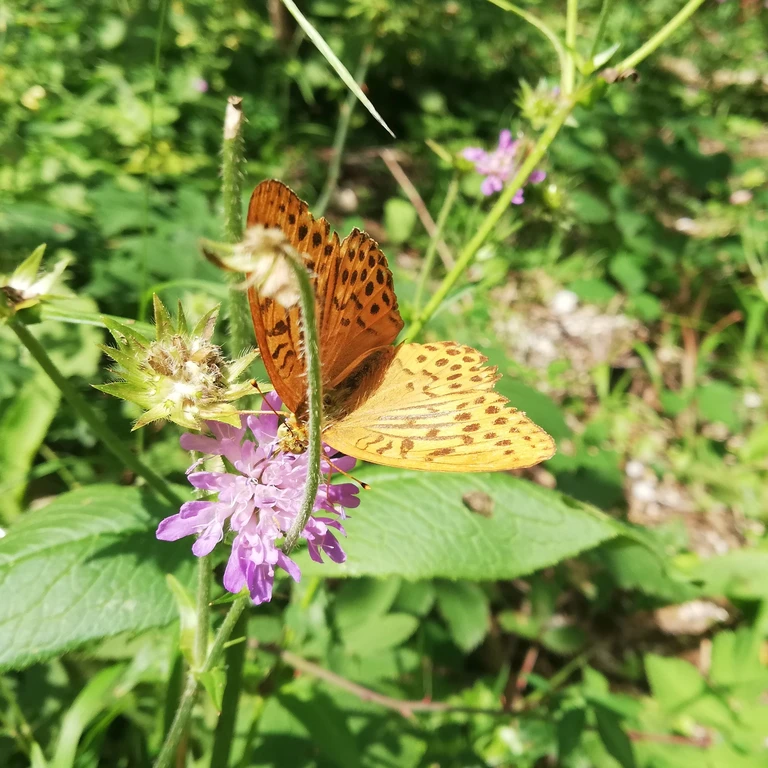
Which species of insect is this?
Argynnis paphia
